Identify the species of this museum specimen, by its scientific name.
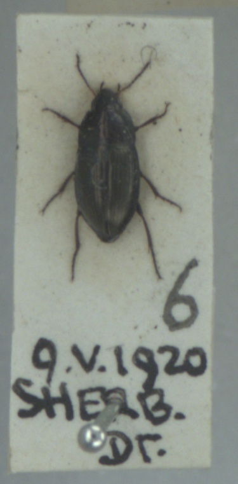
Amara aenea
